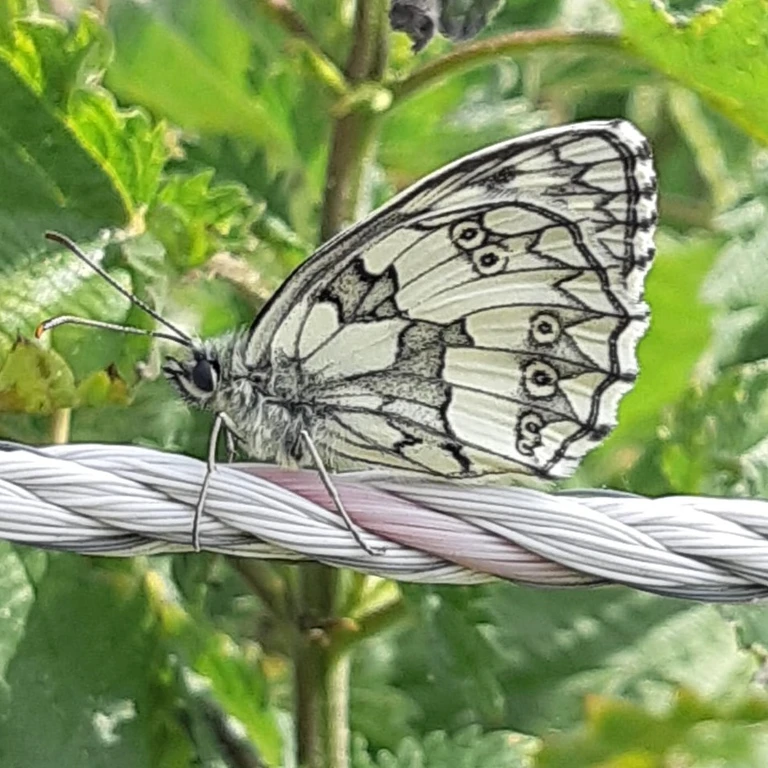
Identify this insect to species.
Melanargia galathea
